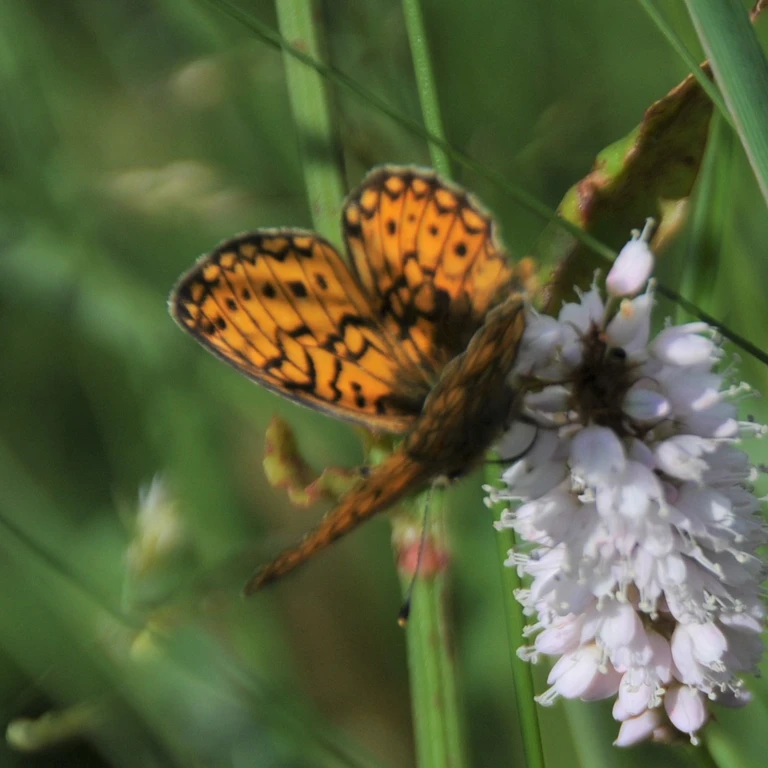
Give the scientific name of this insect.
Boloria eunomia
